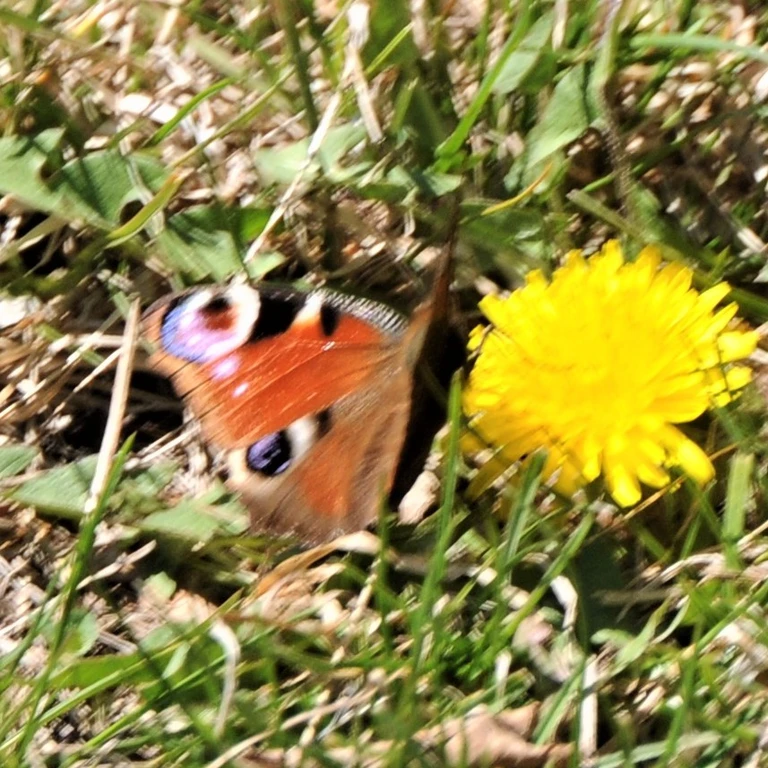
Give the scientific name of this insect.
Aglais io
